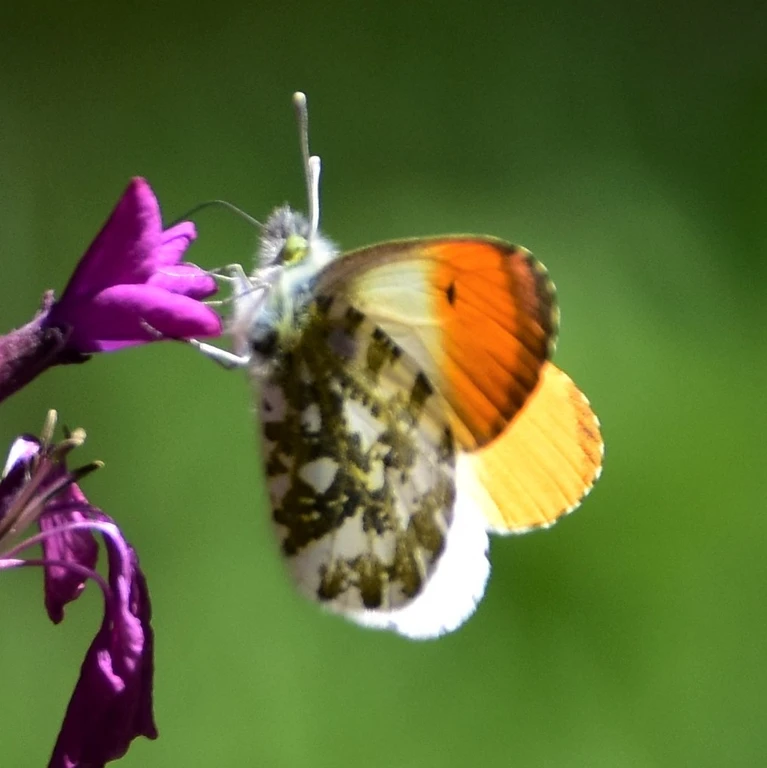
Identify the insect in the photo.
Anthocharis cardamines
